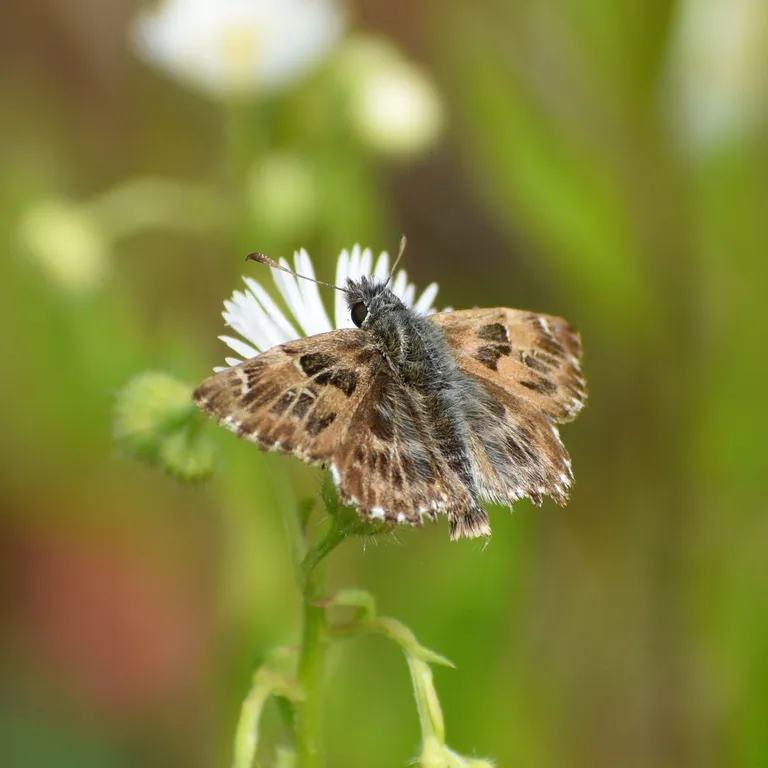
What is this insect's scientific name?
Carcharodus alceae
